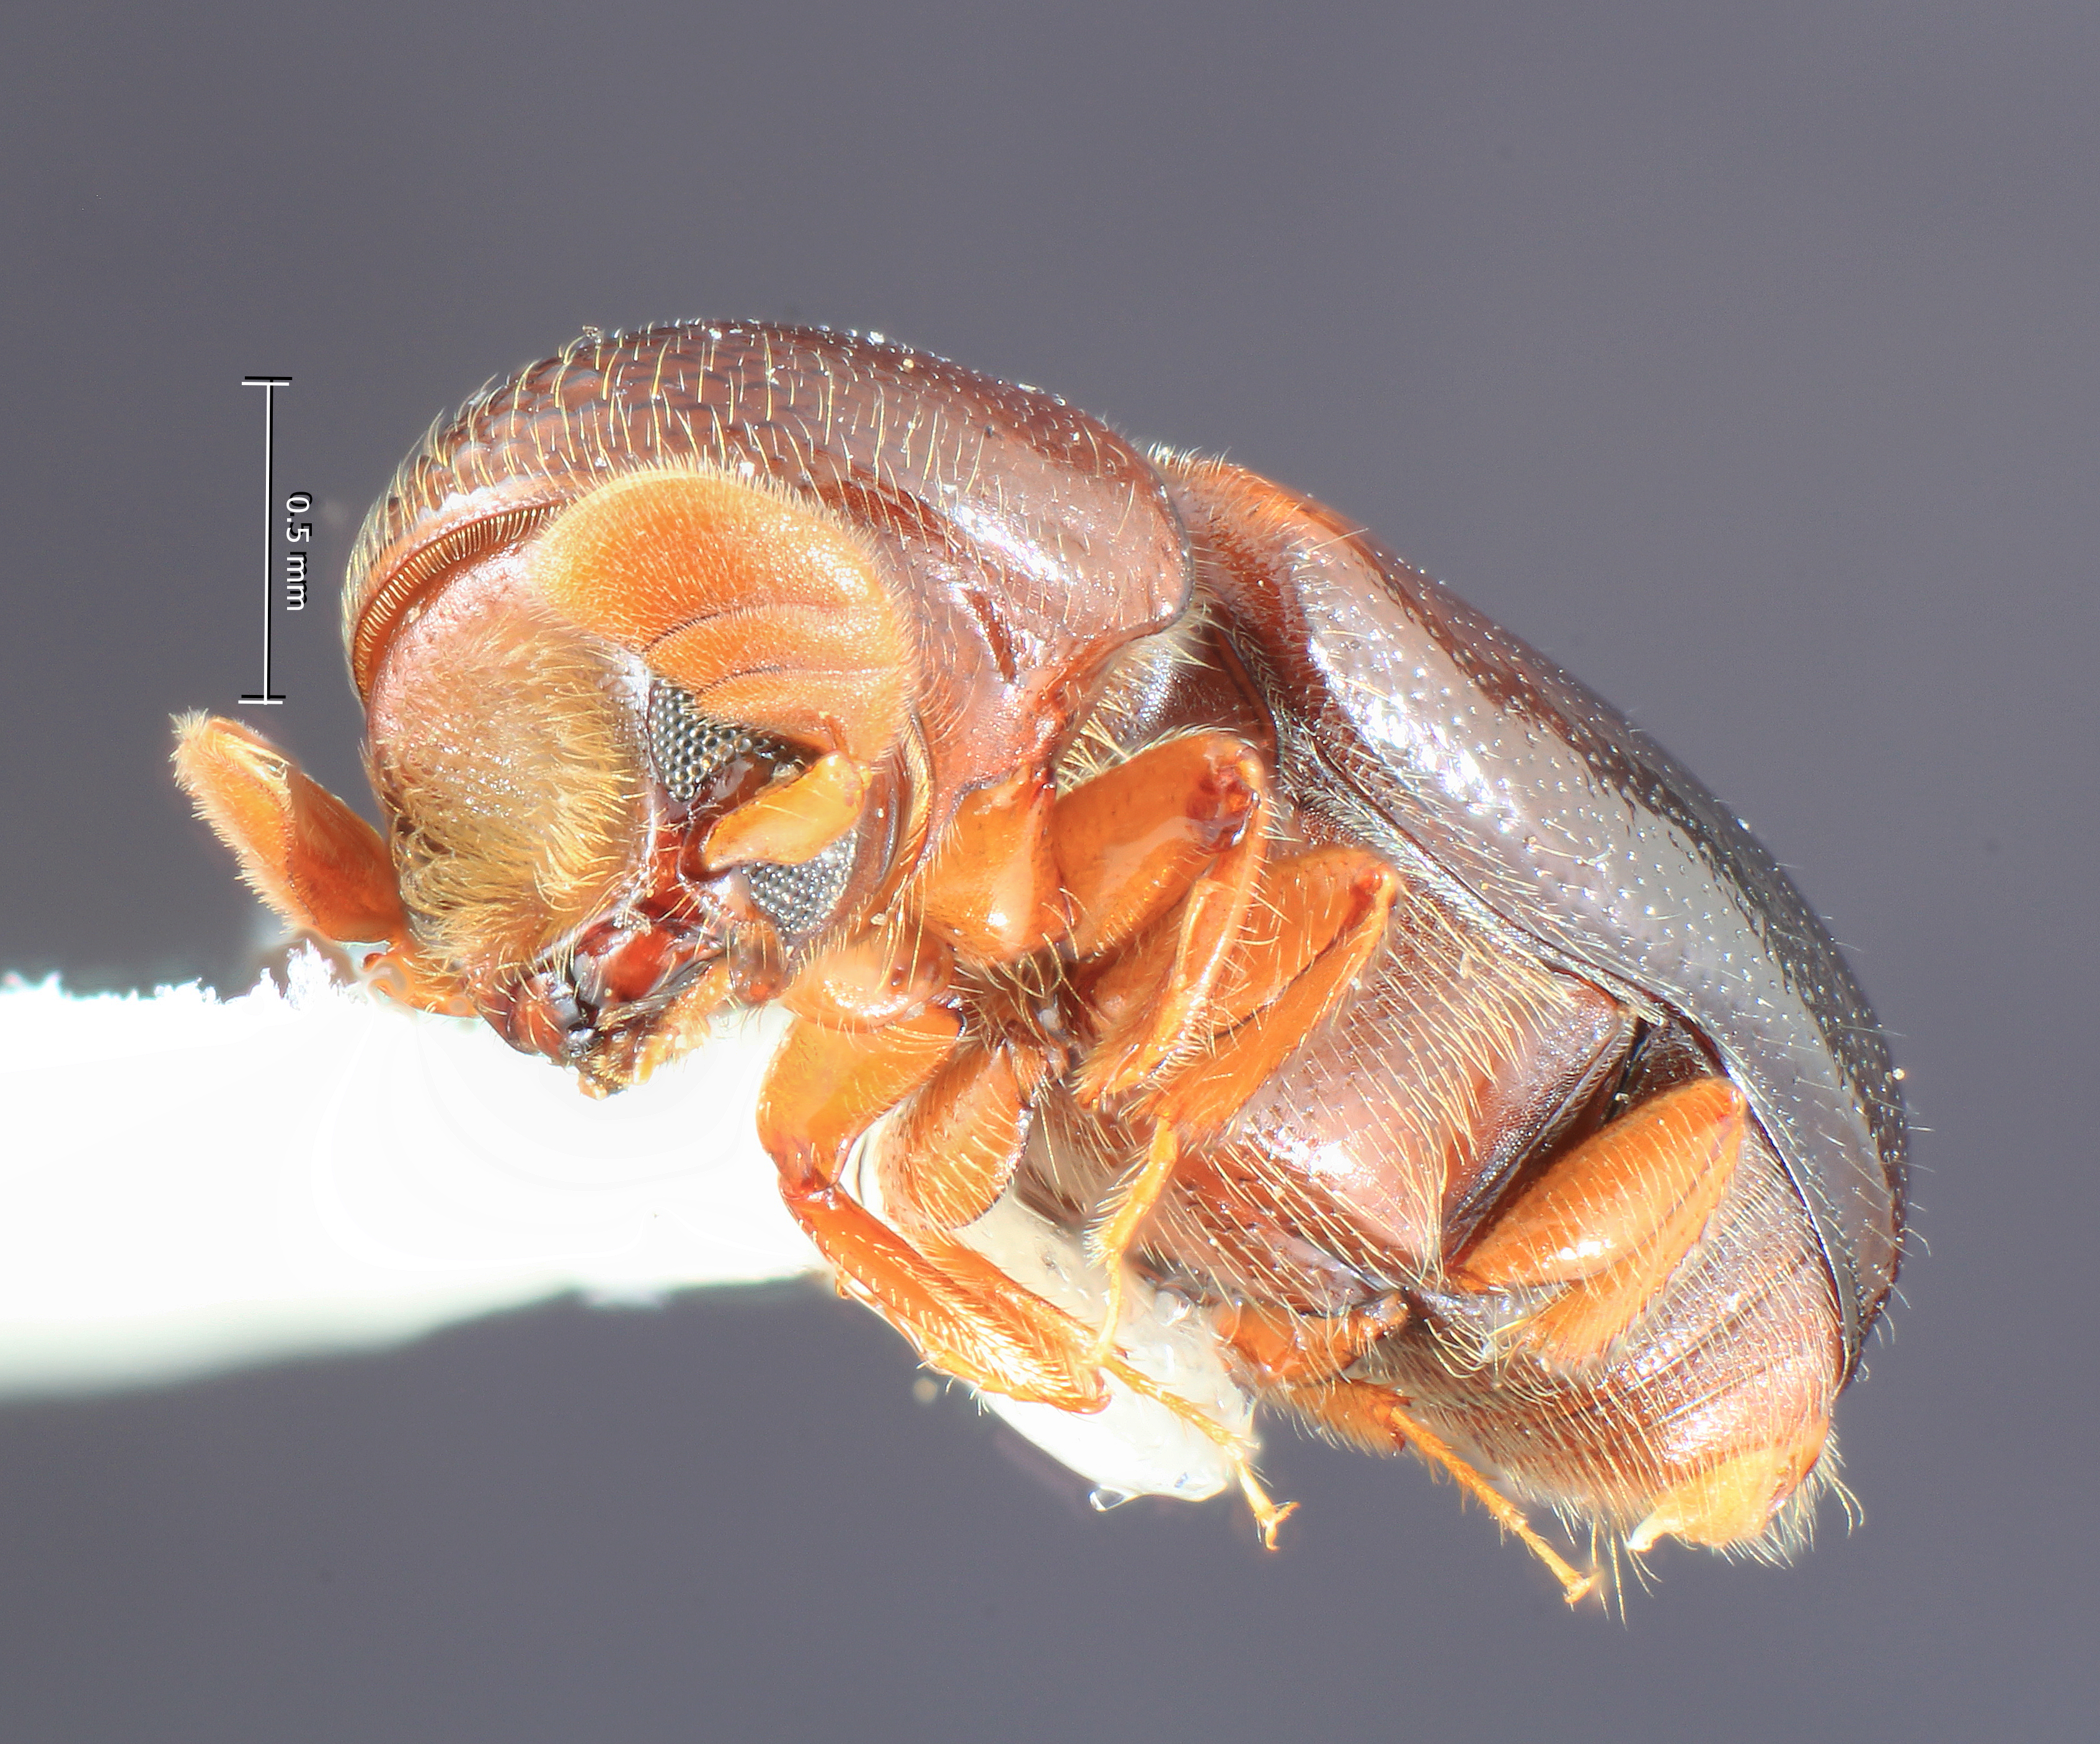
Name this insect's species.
Corthylus comatus
